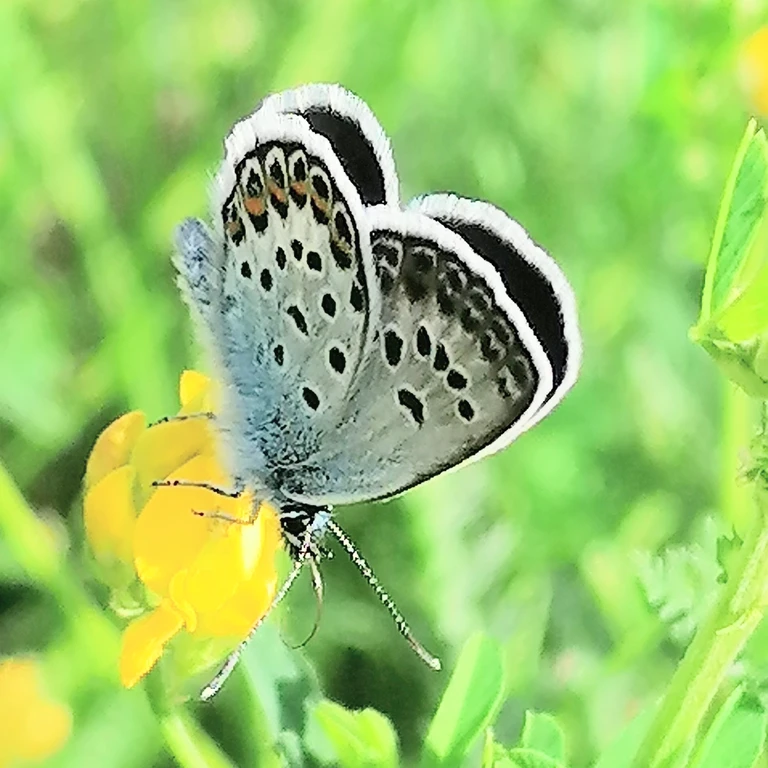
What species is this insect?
Plebejus argus
